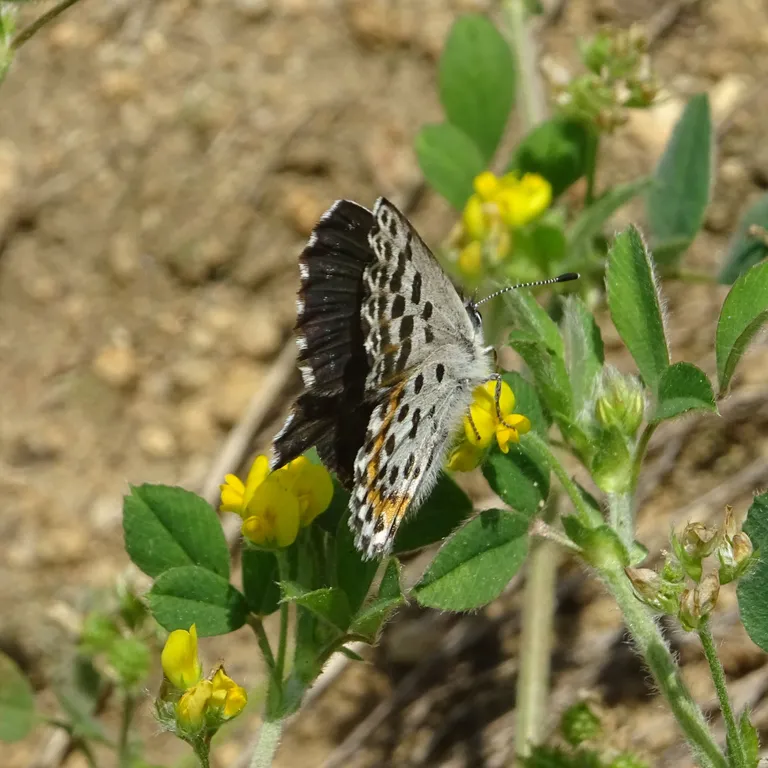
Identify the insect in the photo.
Scolitantides orion
